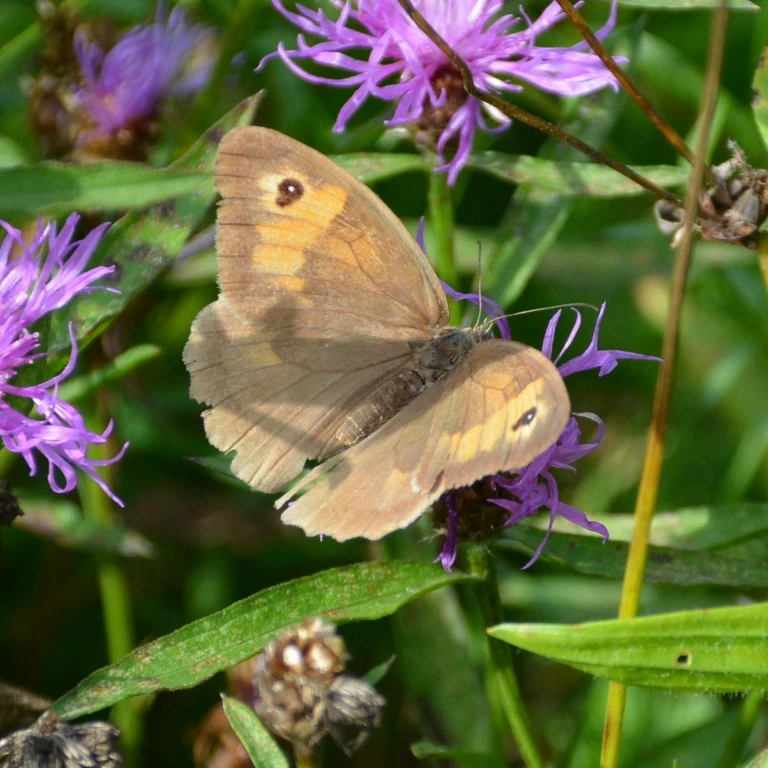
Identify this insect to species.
Maniola jurtina
